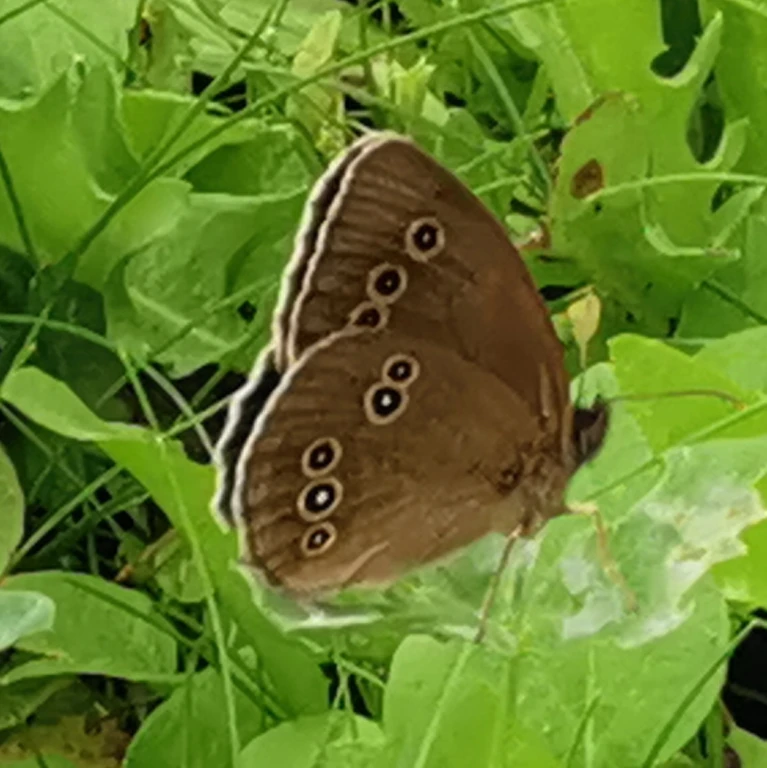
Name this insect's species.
Aphantopus hyperantus
